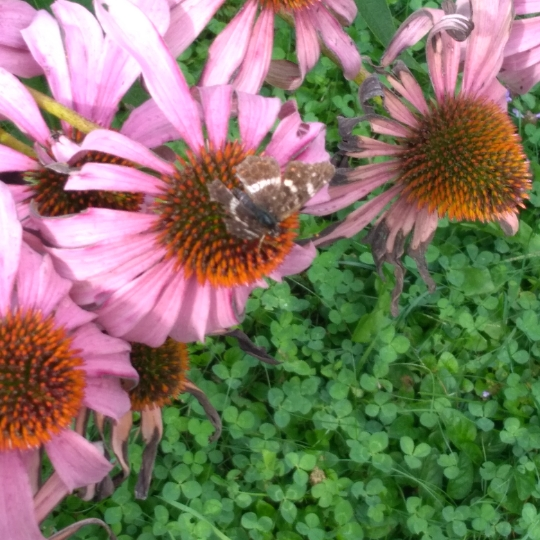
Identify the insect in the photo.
Araschnia levana
